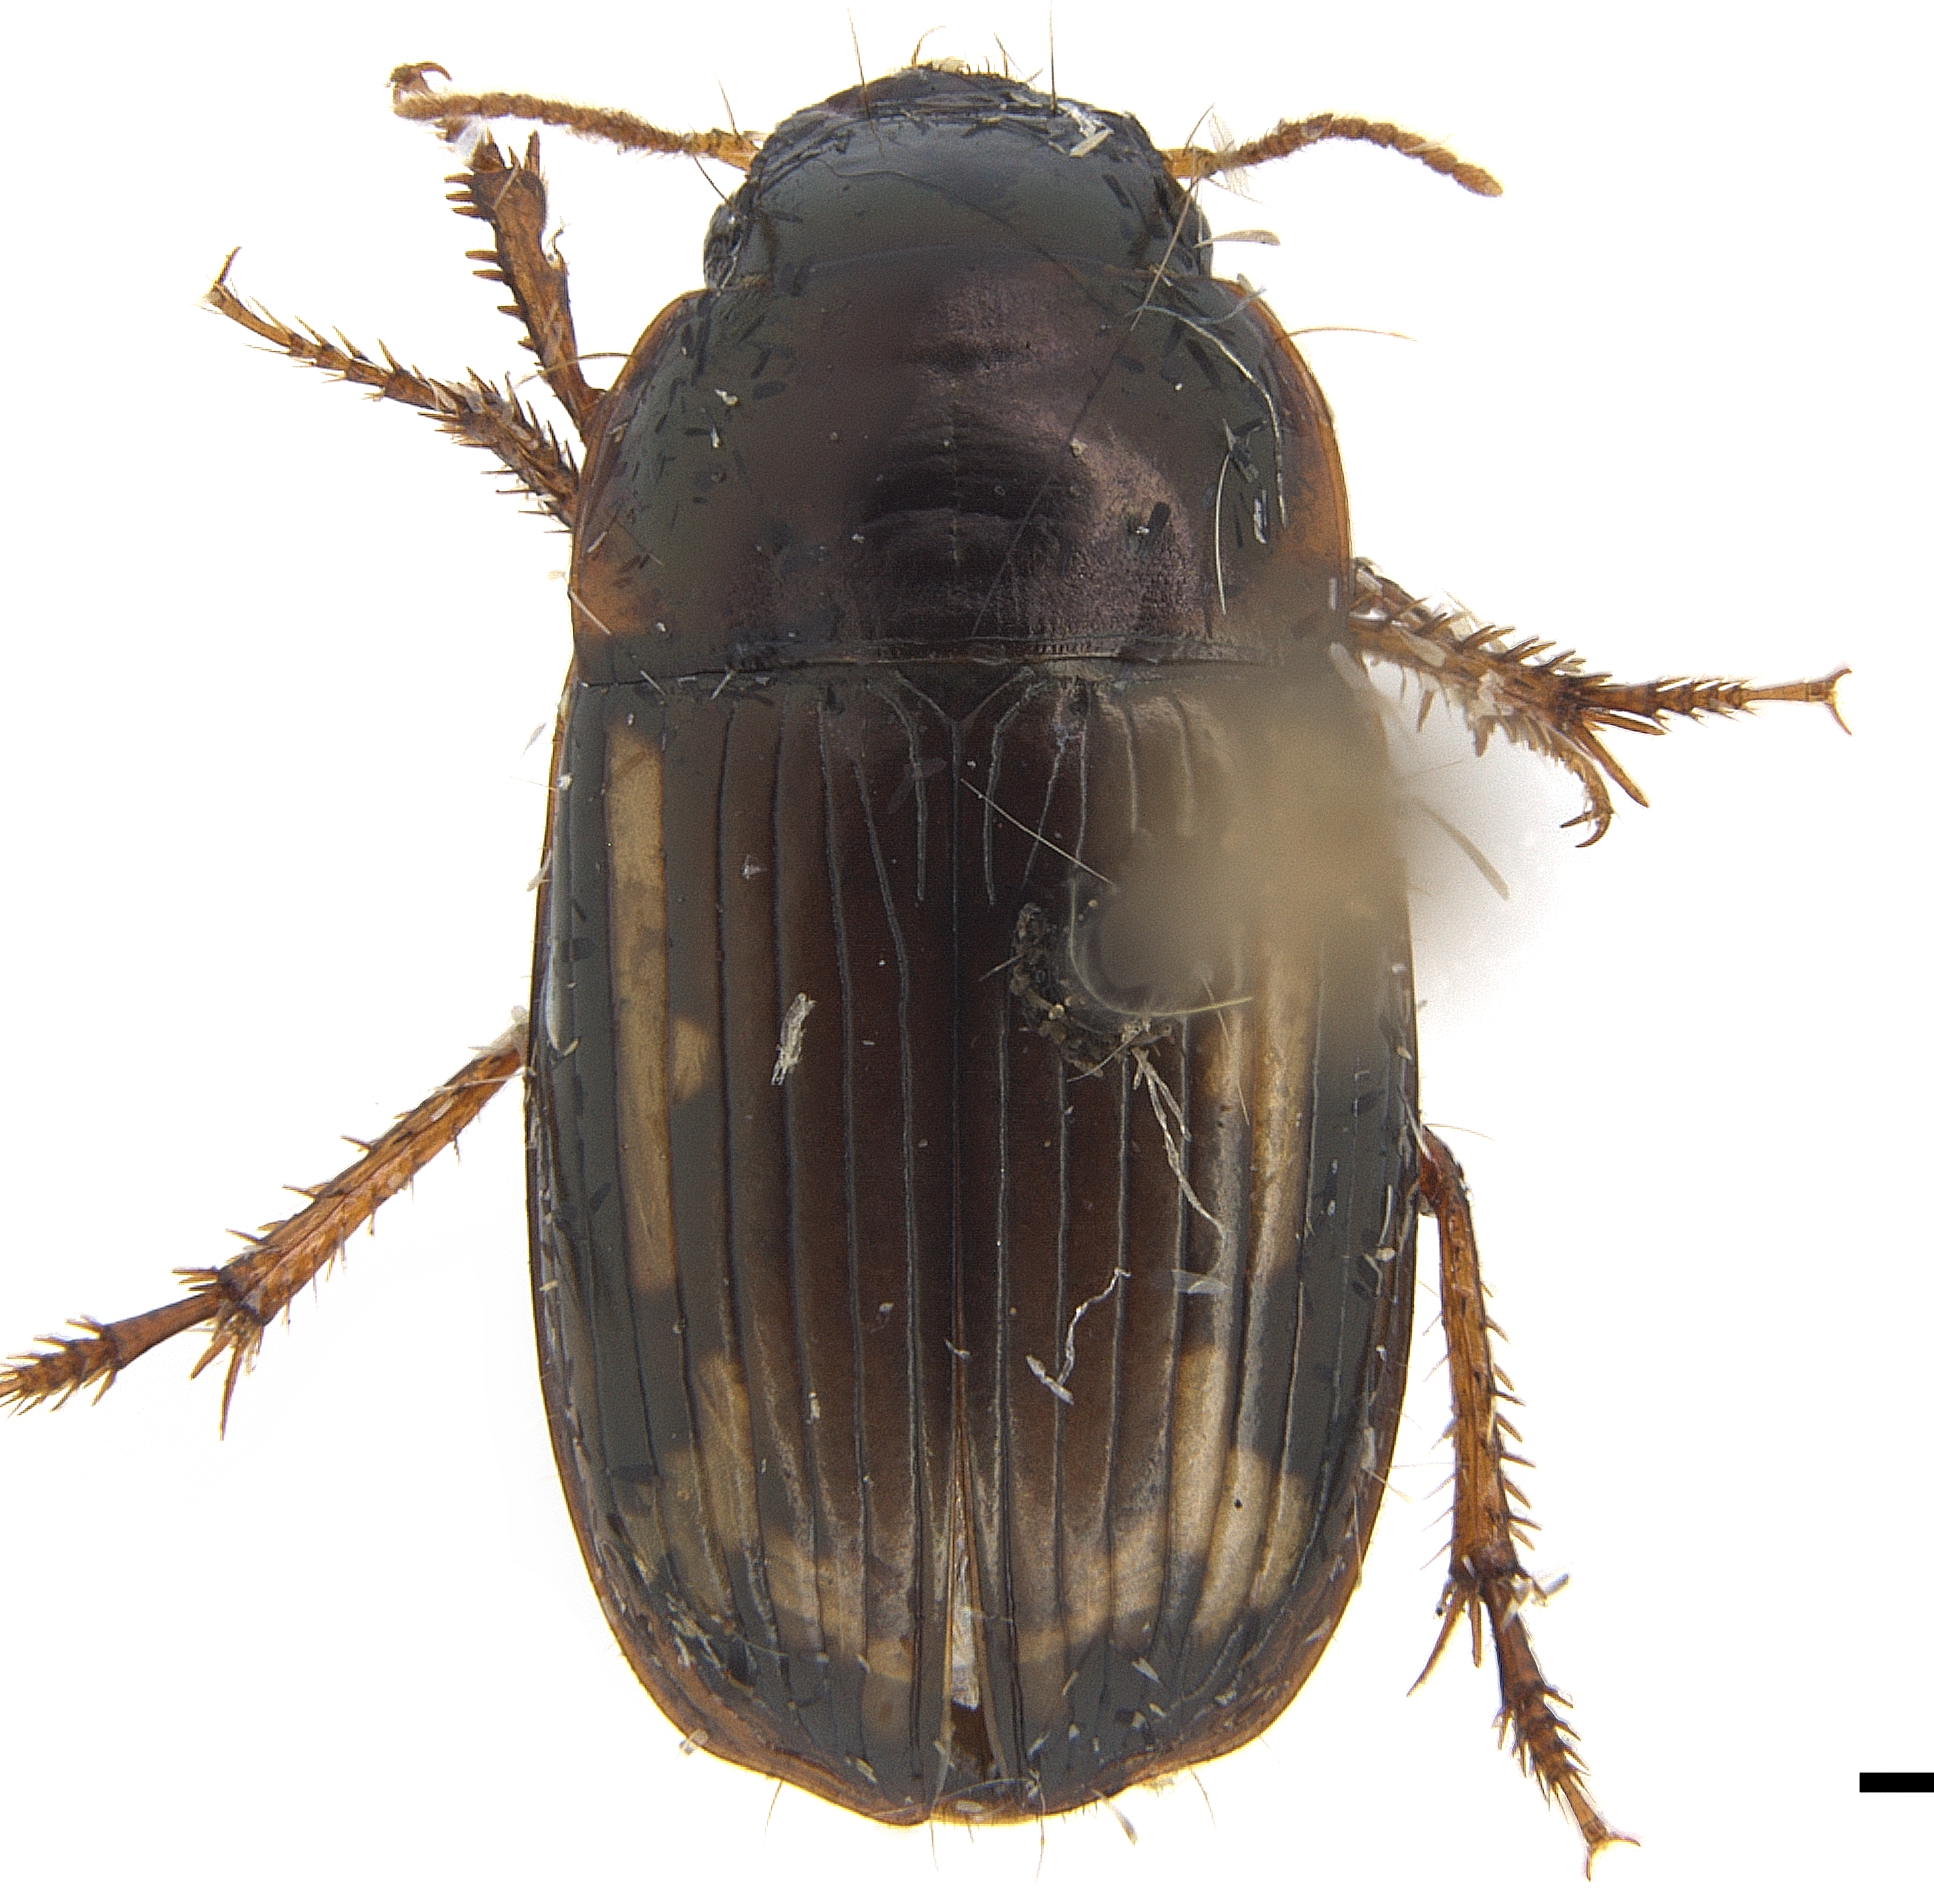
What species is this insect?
Oosoma semivittatum (also Baryomus semivittatum)
